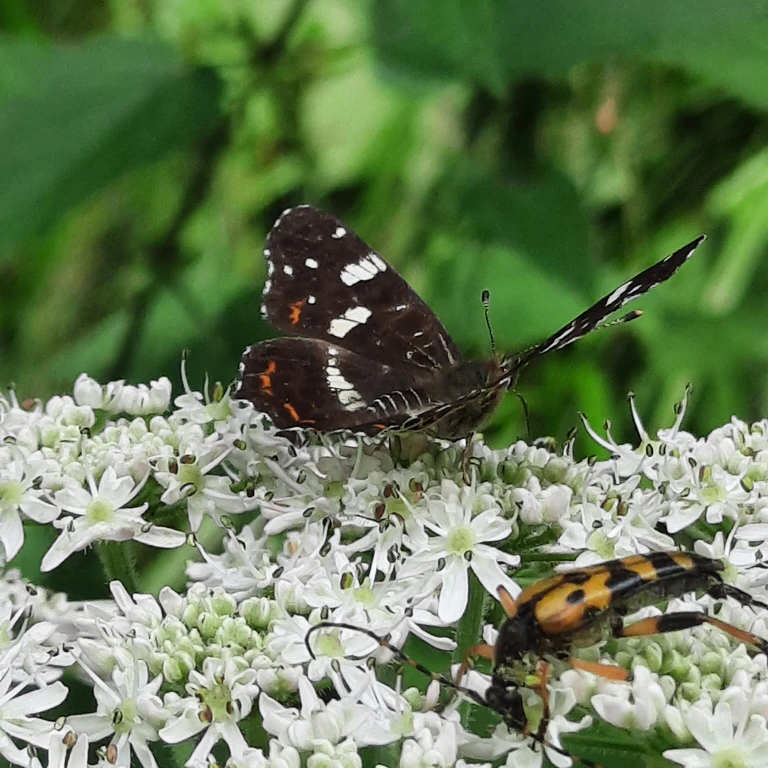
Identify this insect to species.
Araschnia levana
